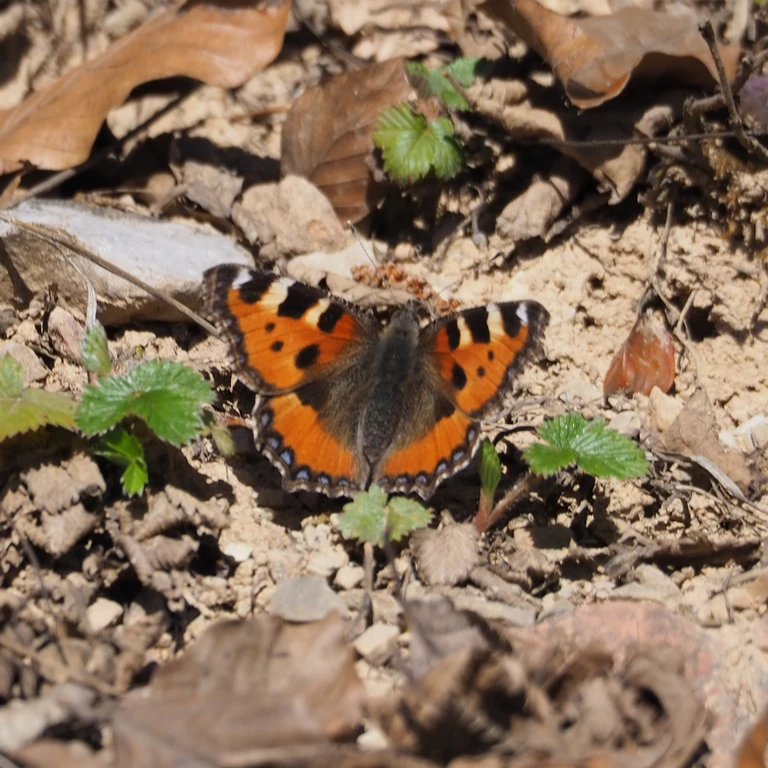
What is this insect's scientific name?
Aglais urticae
